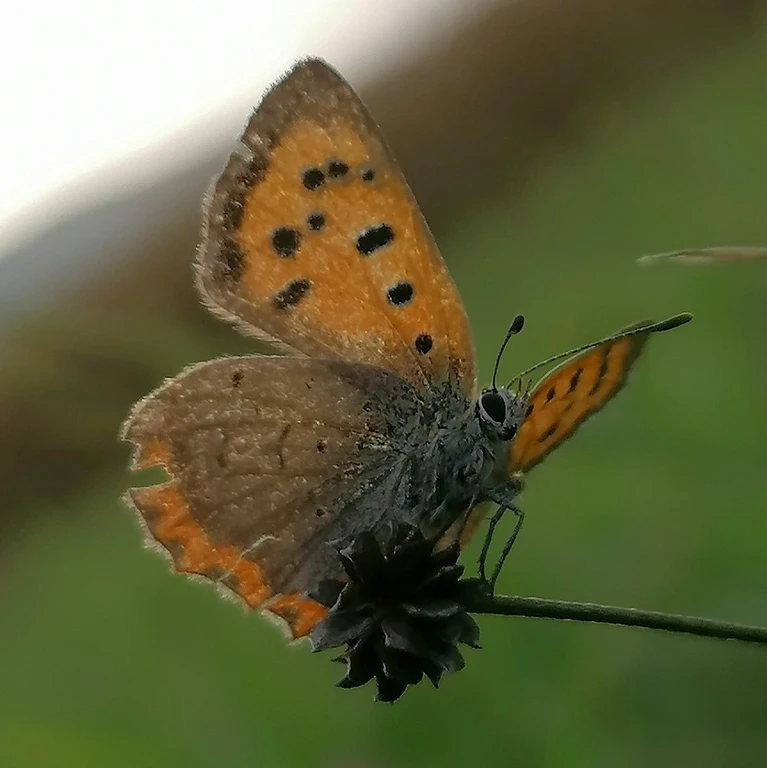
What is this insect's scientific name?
Lycaena phlaeas
